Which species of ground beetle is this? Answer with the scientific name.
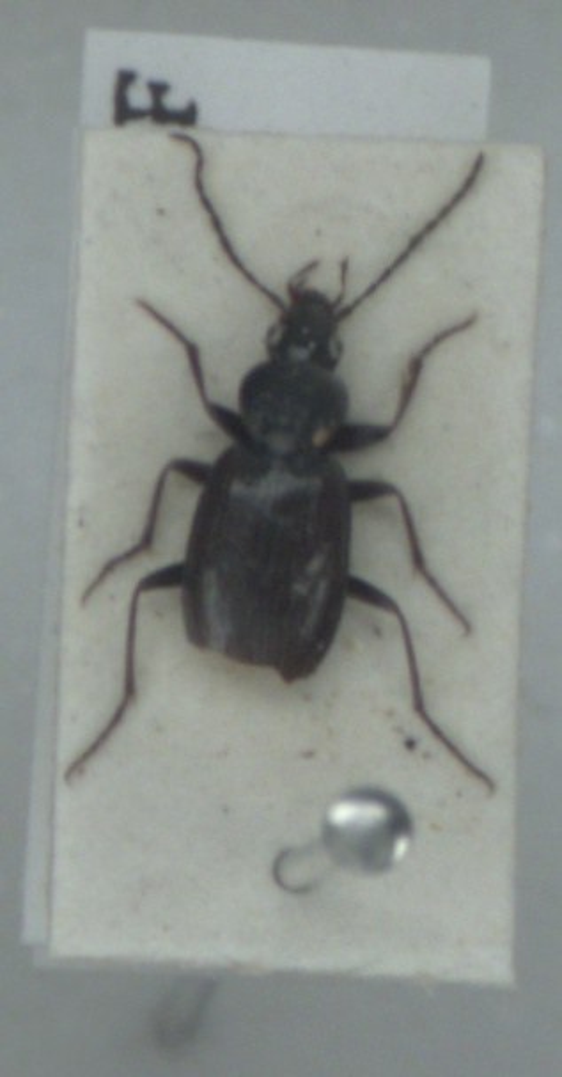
Agonum fuliginosum
